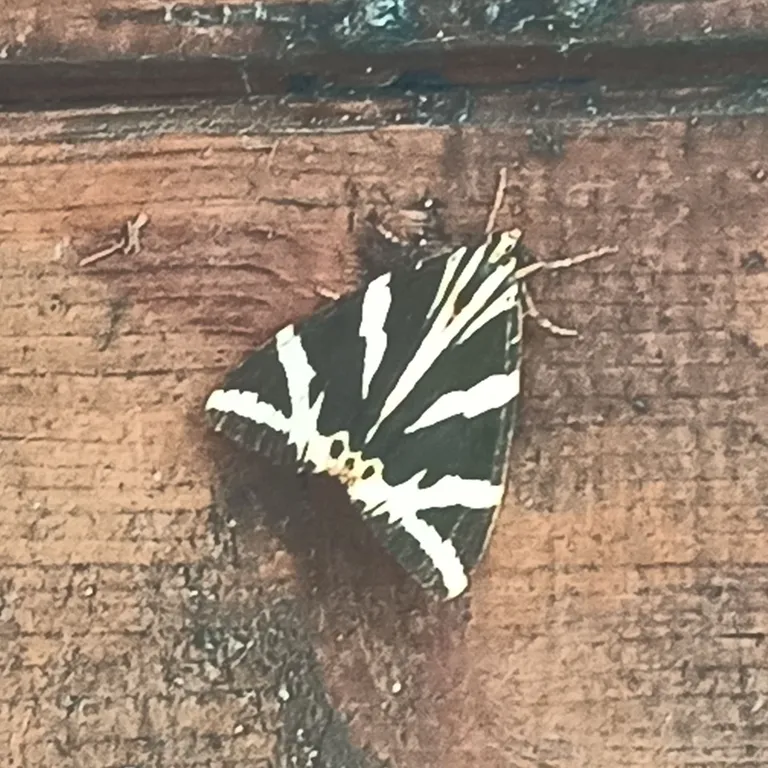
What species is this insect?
Euplagia quadripunctaria
